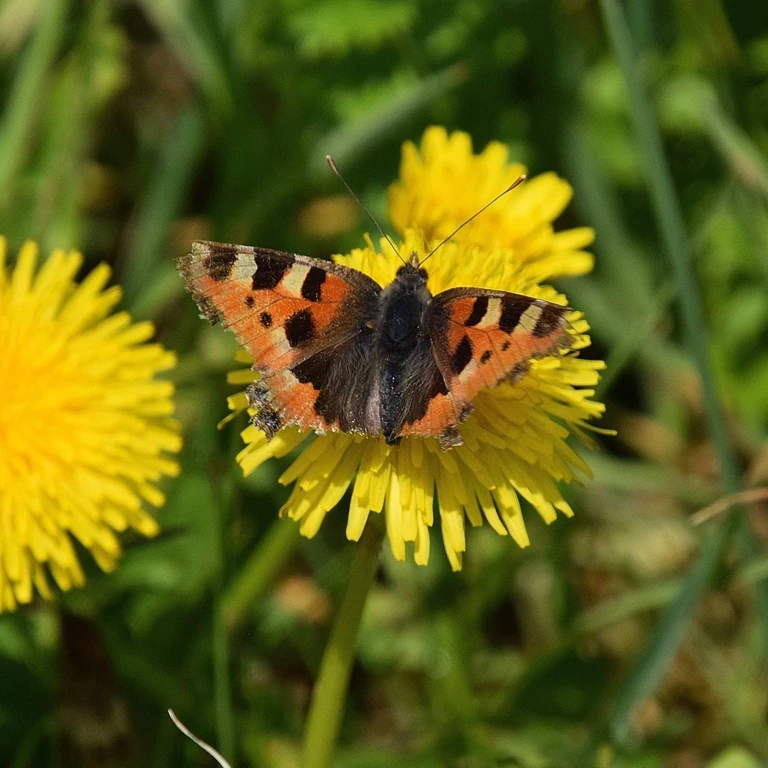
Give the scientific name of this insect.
Aglais urticae
